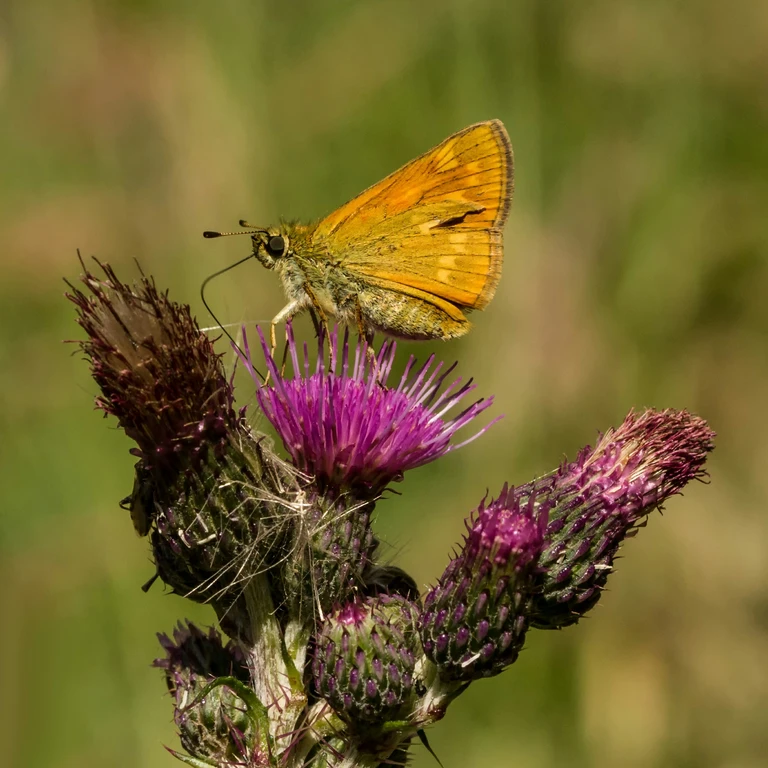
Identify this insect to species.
Ochlodes sylvanus (also Ochlodes venata)
